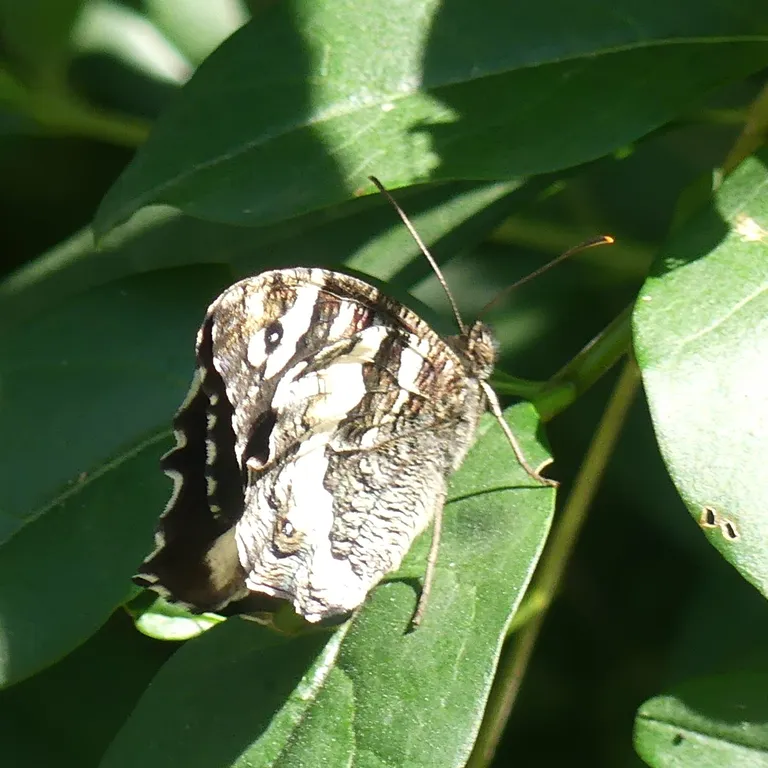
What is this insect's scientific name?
Brintesia circe
